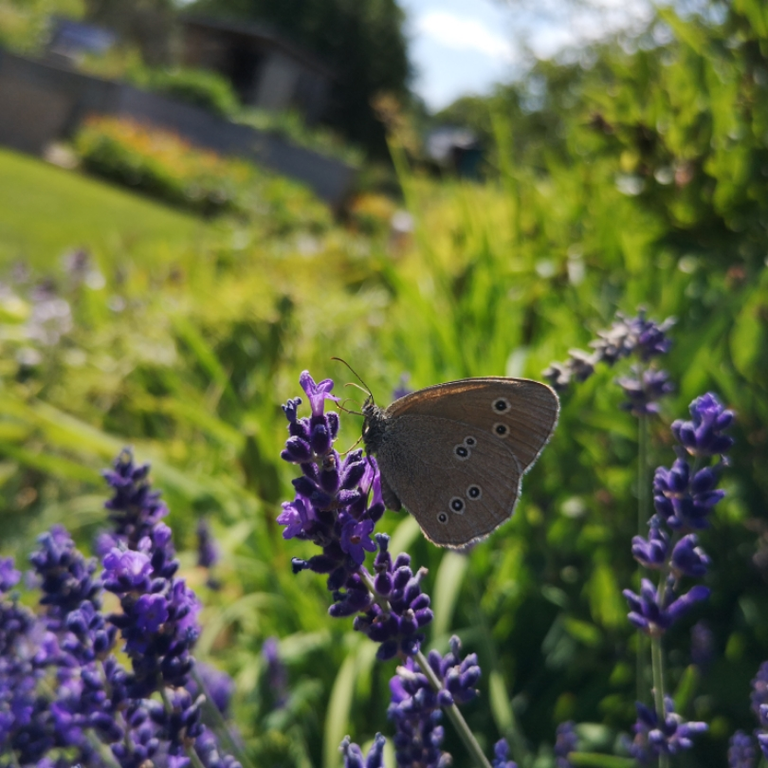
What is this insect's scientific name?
Aphantopus hyperantus
